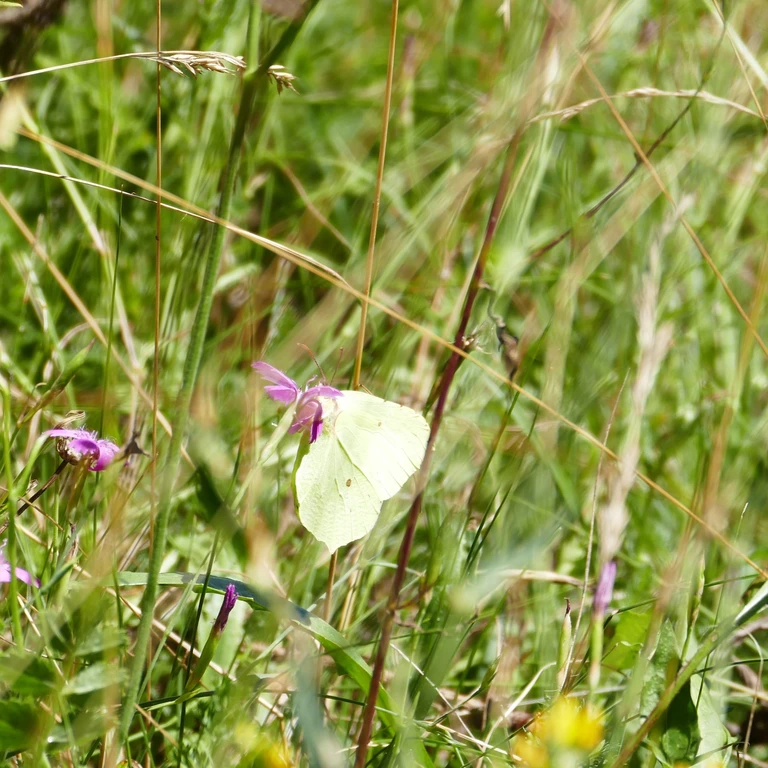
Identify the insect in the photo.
Gonepteryx rhamni
